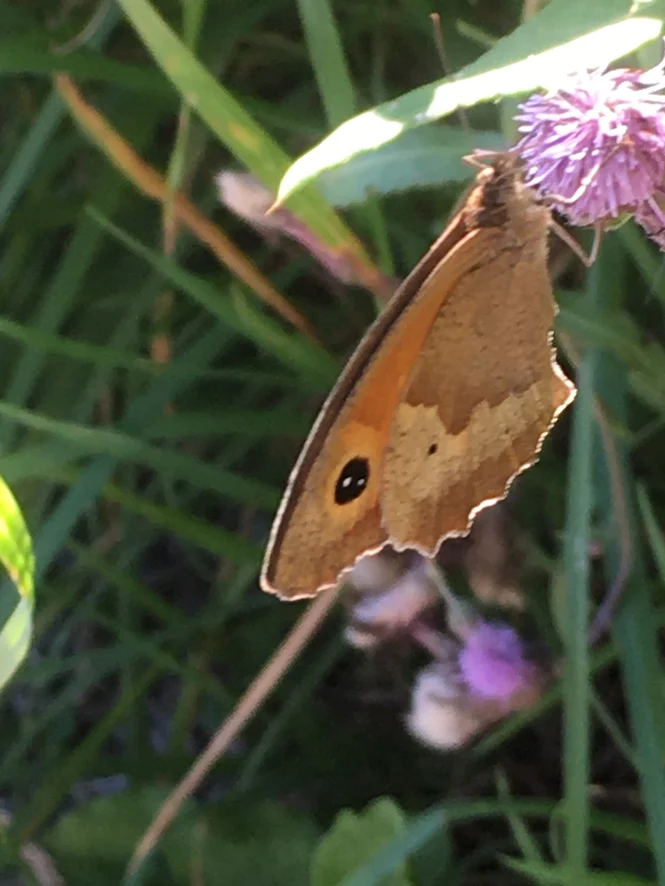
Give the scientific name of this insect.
Maniola jurtina
